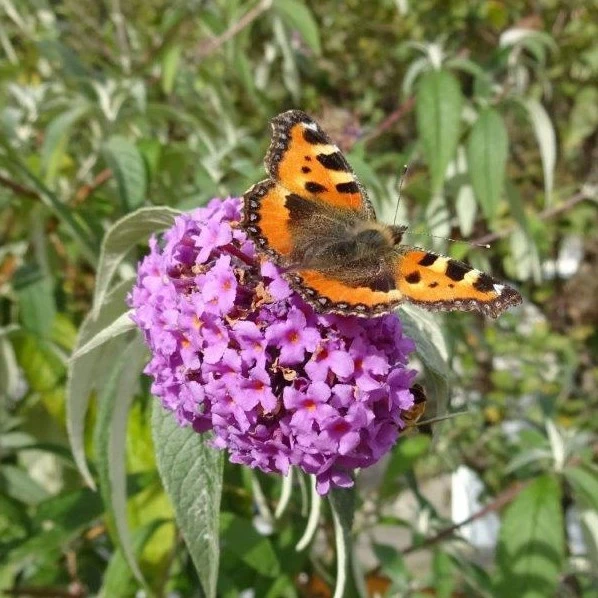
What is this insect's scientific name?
Aglais urticae
